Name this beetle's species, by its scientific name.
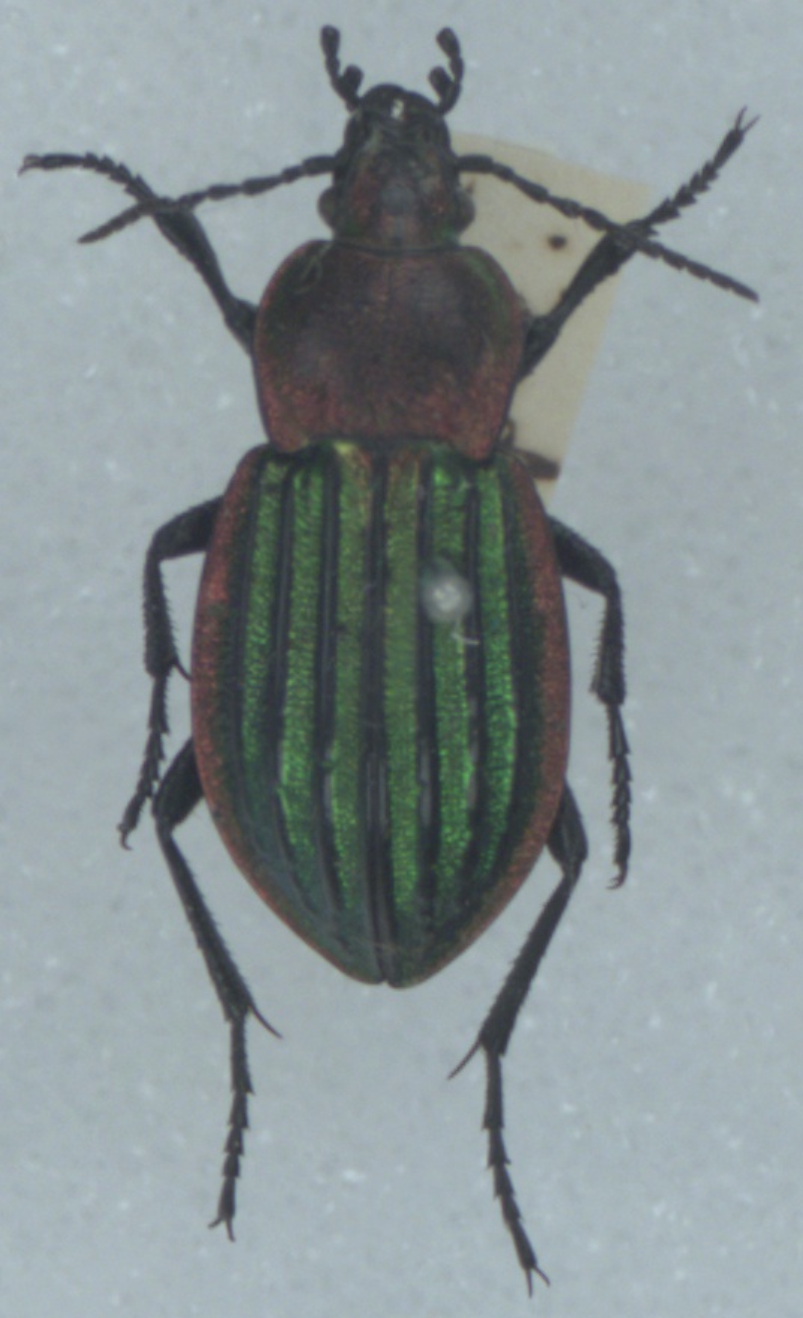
Carabus nitens
